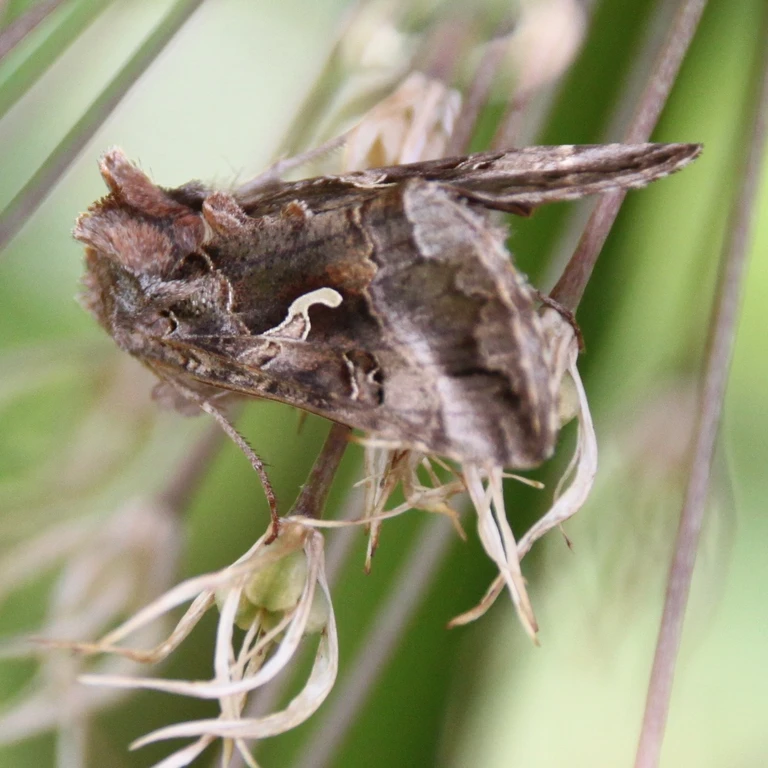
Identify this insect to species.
Autographa gamma
